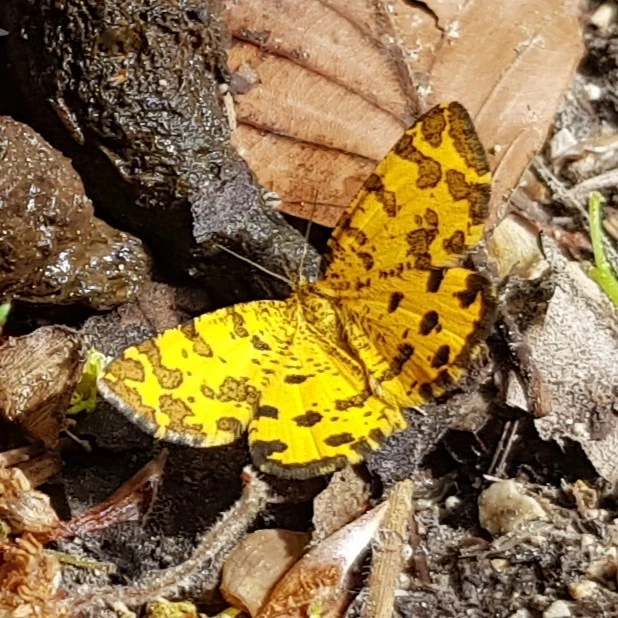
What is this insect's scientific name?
Pseudopanthera macularia
